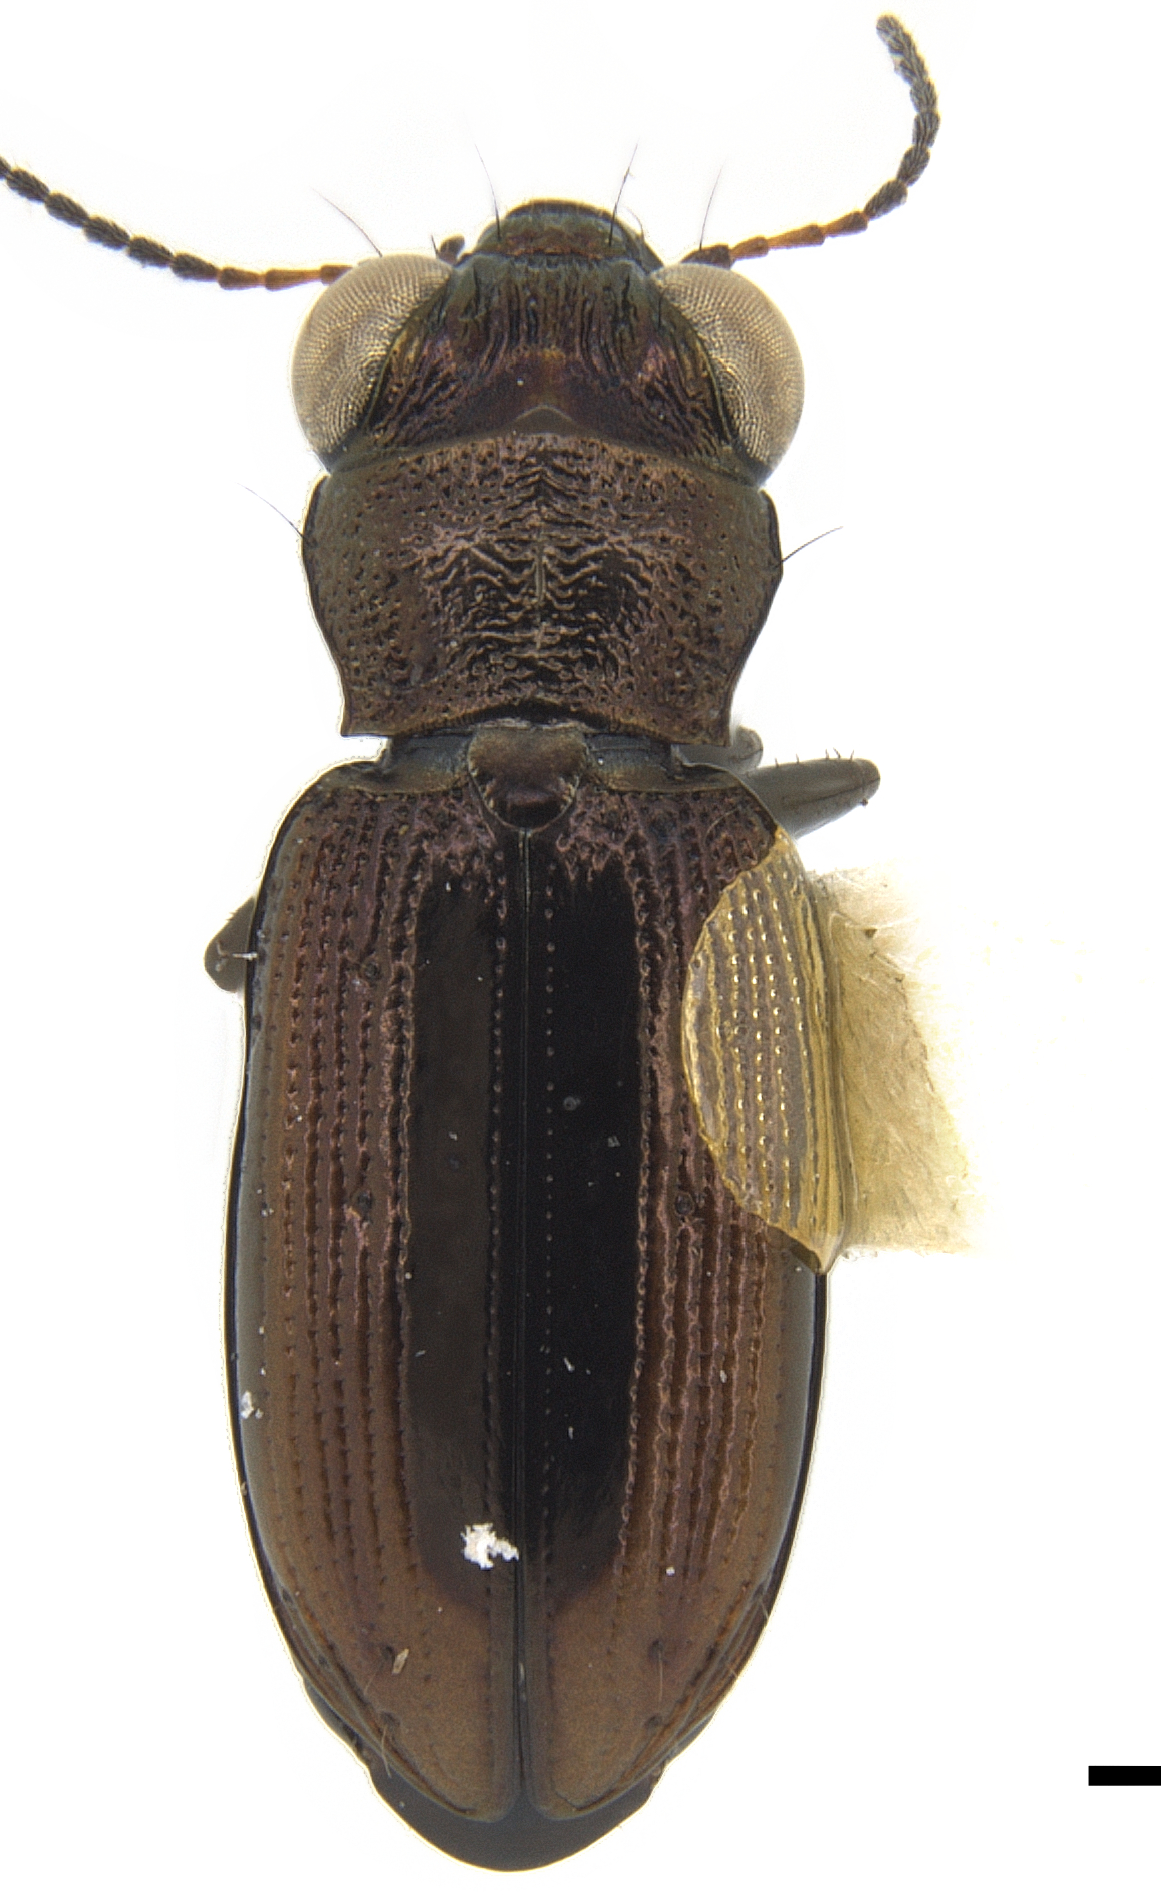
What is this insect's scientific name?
Notiophilus nemoralis
